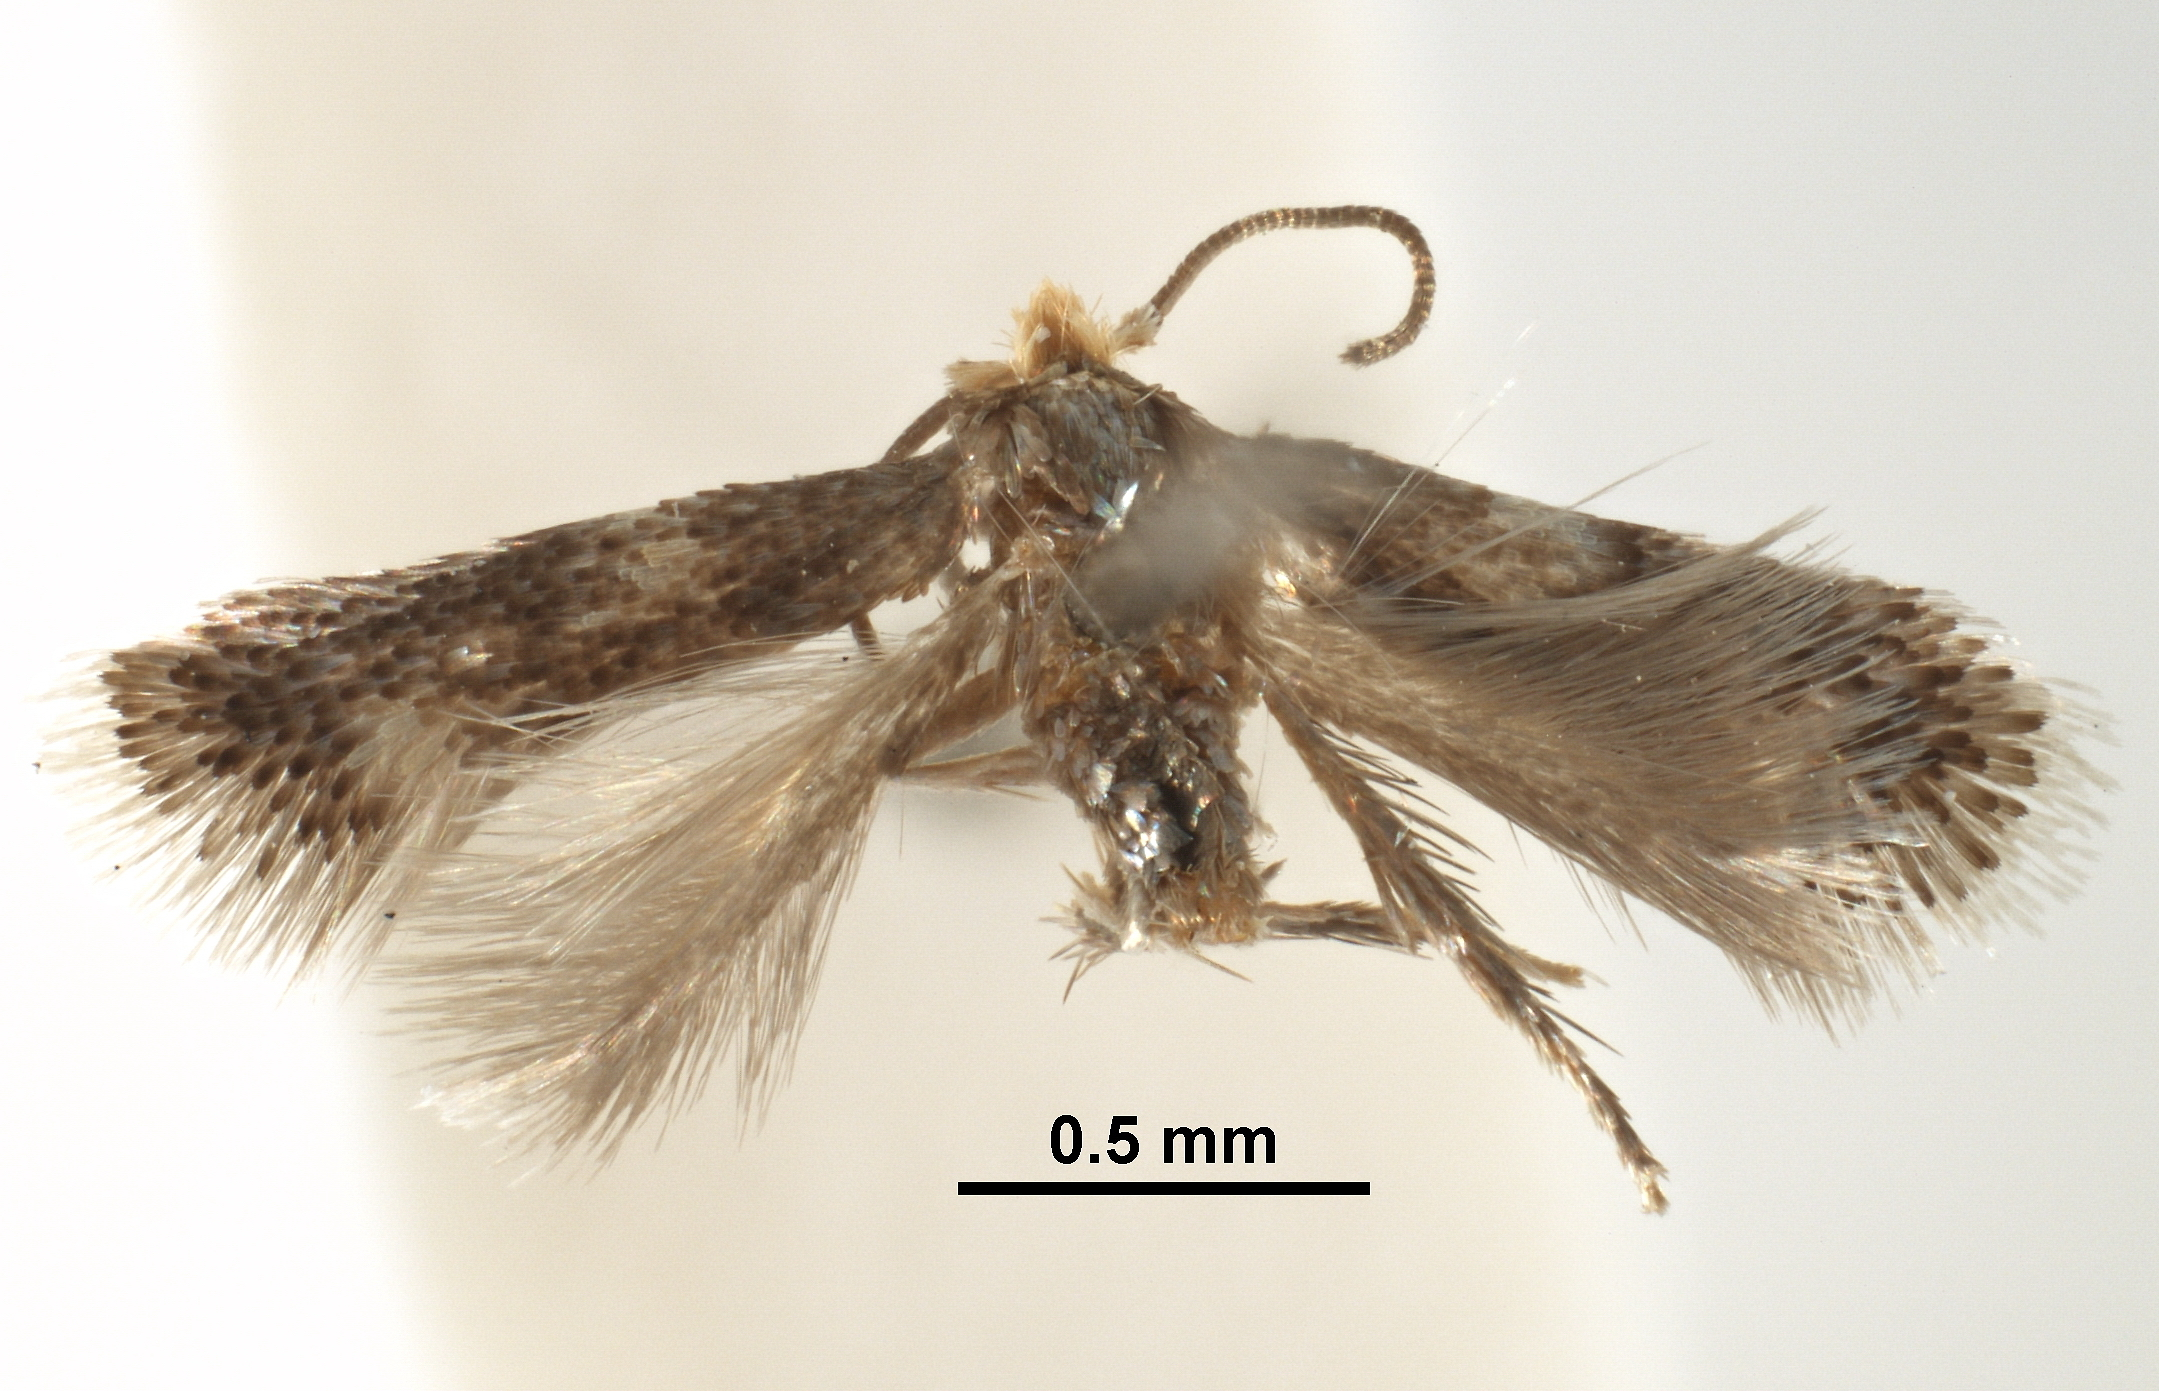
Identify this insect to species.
Fomoria hypericifolia
